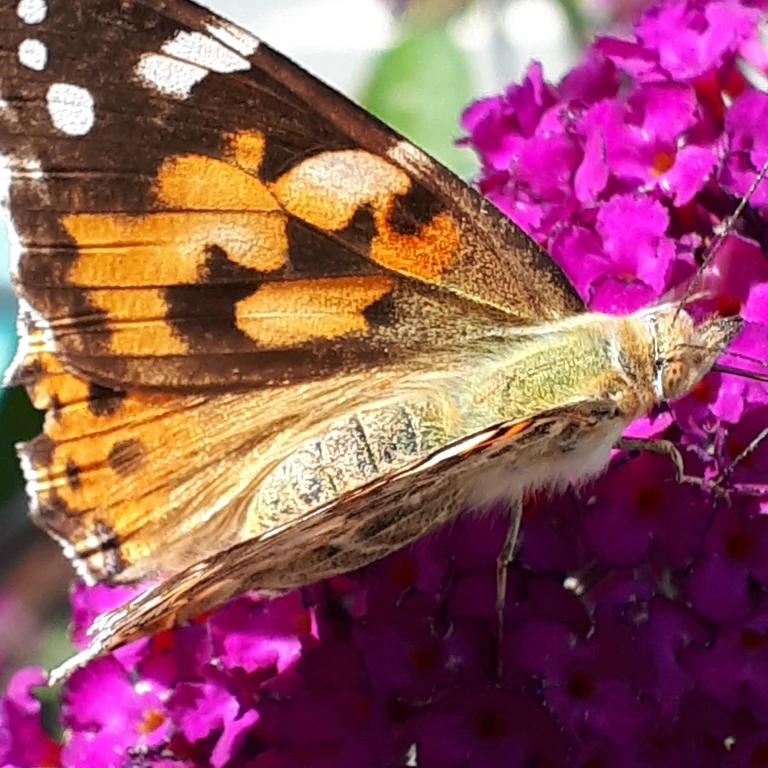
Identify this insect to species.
Vanessa cardui
